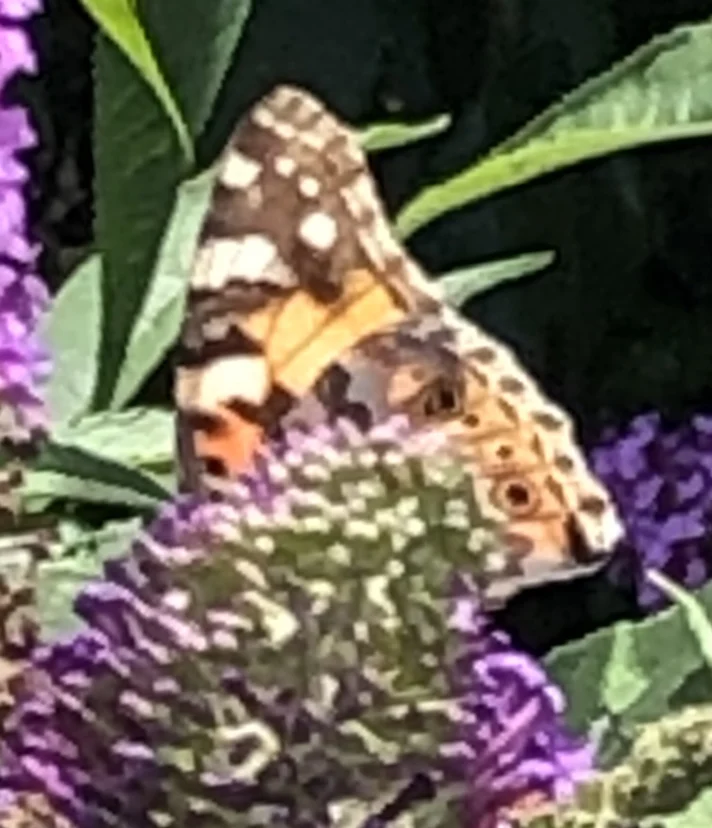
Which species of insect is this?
Vanessa cardui
